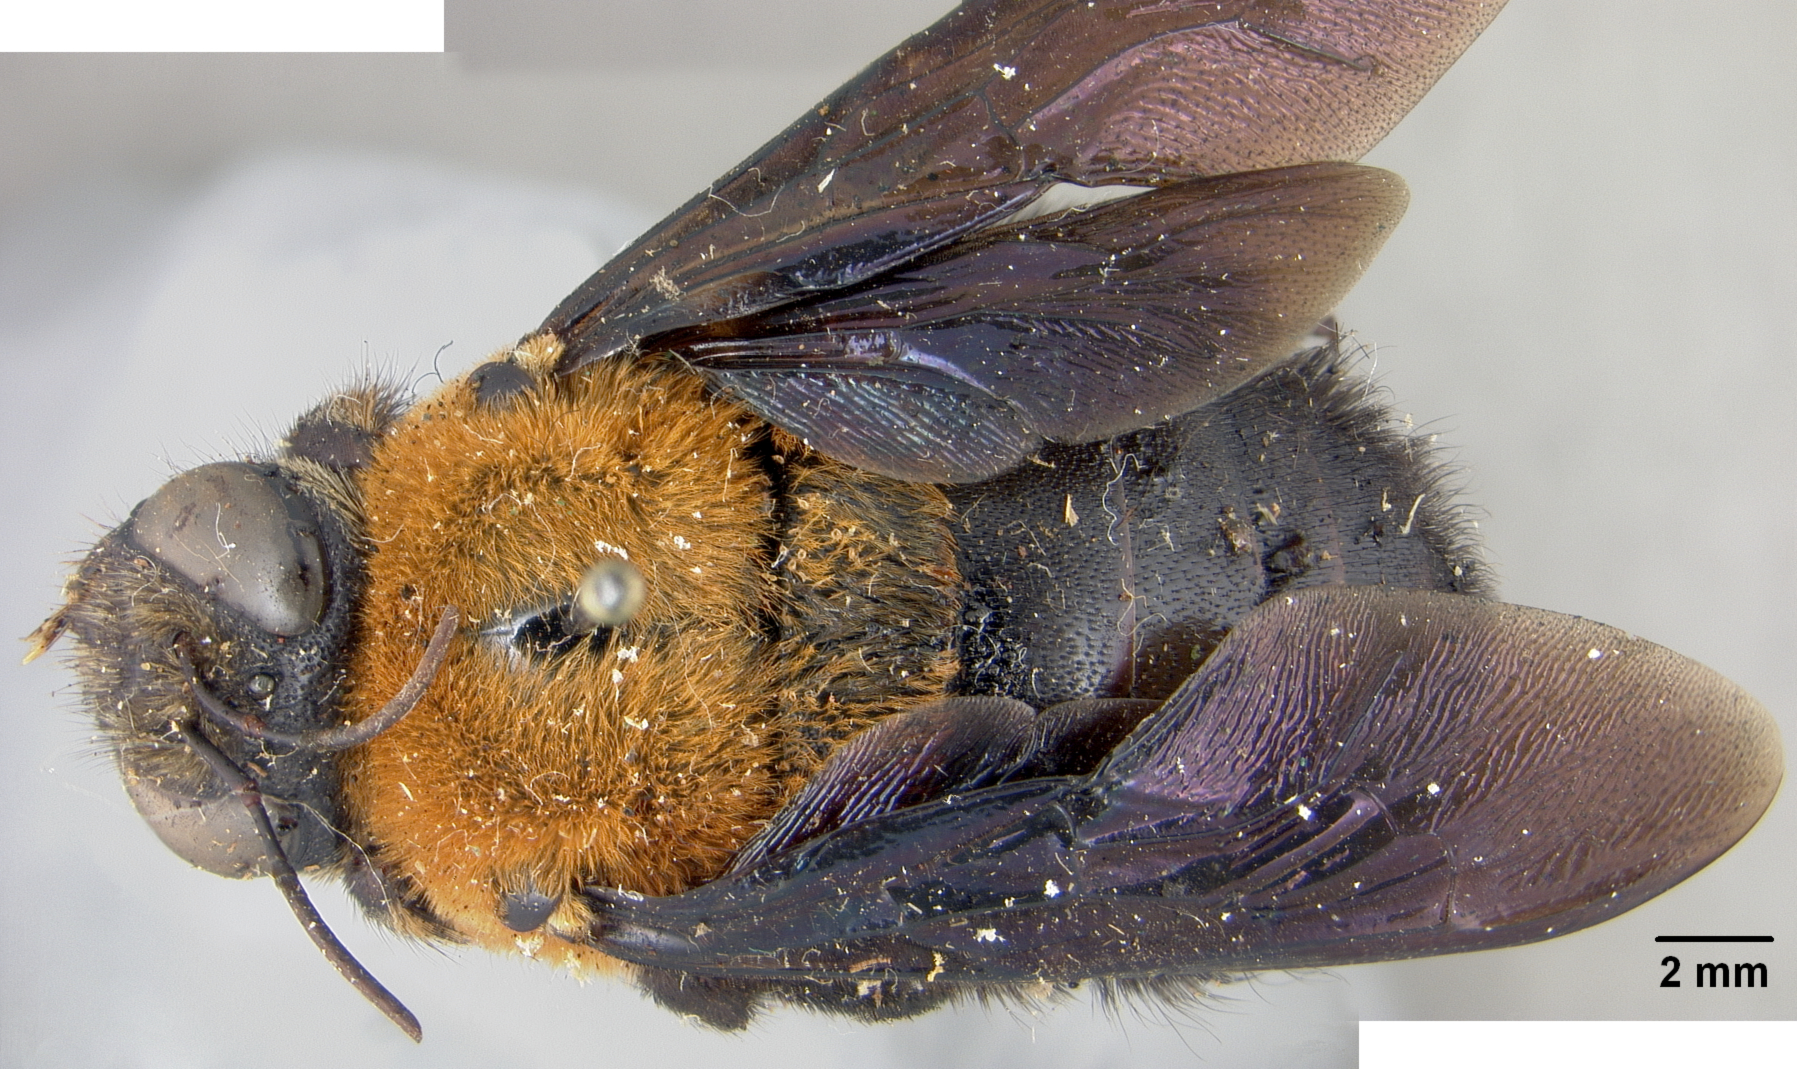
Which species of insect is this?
Mesotrichia tambelanensis
